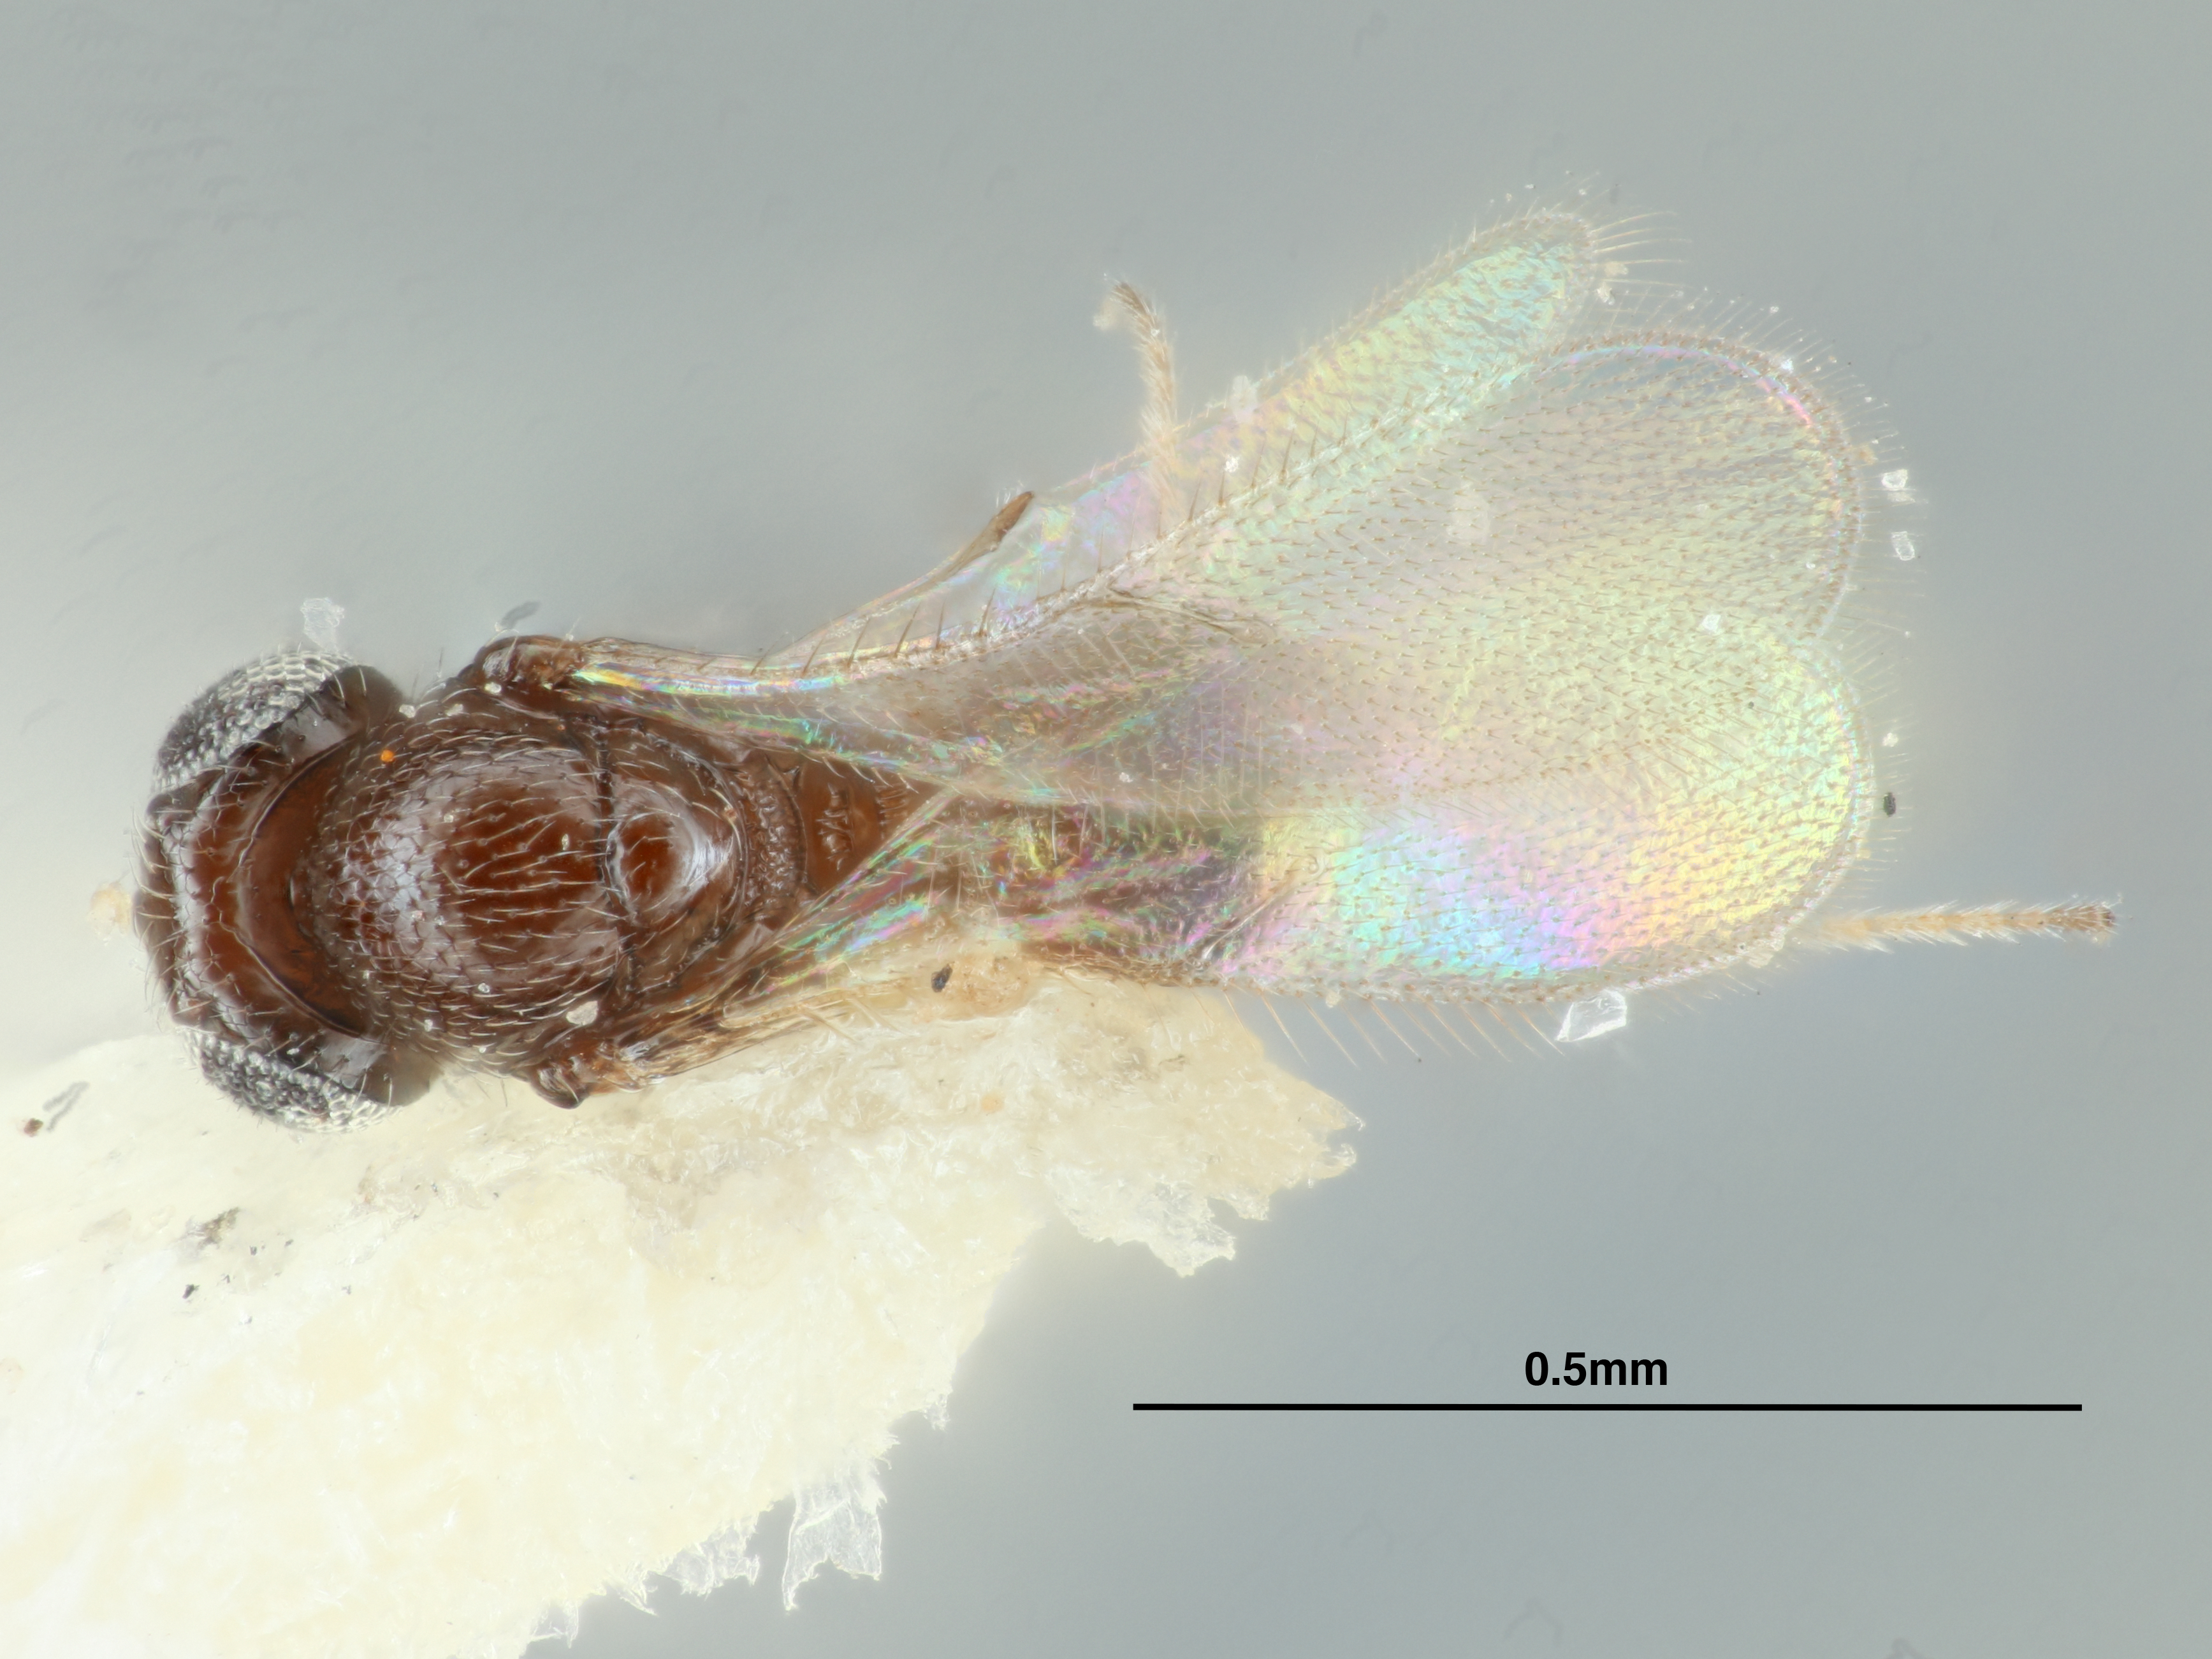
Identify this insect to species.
Telenomus tridentatus
